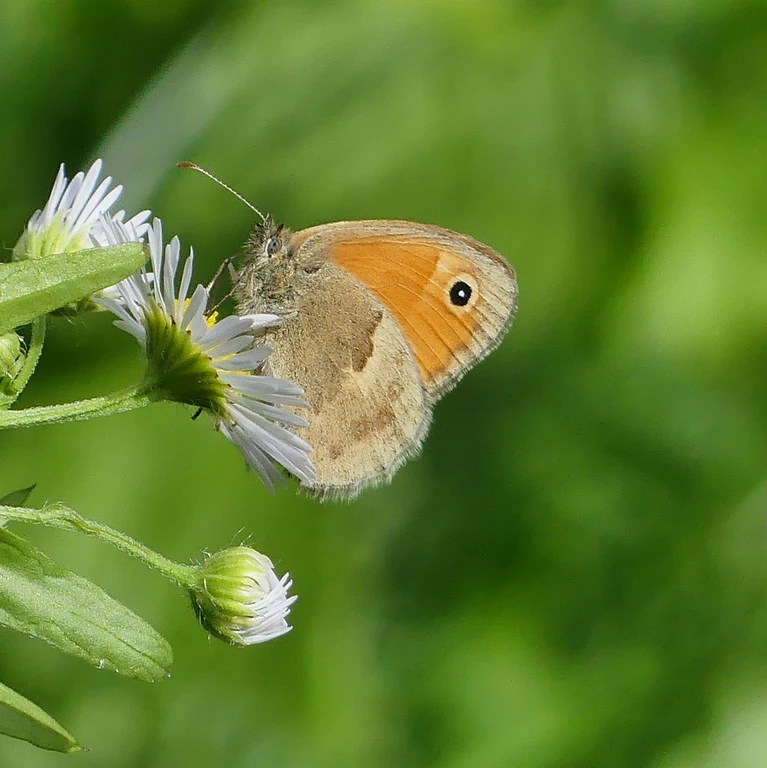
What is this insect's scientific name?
Coenonympha pamphilus
